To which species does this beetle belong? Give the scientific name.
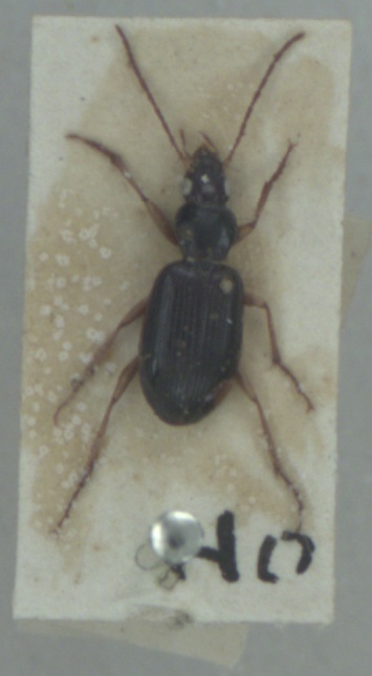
Paranchus albipes
